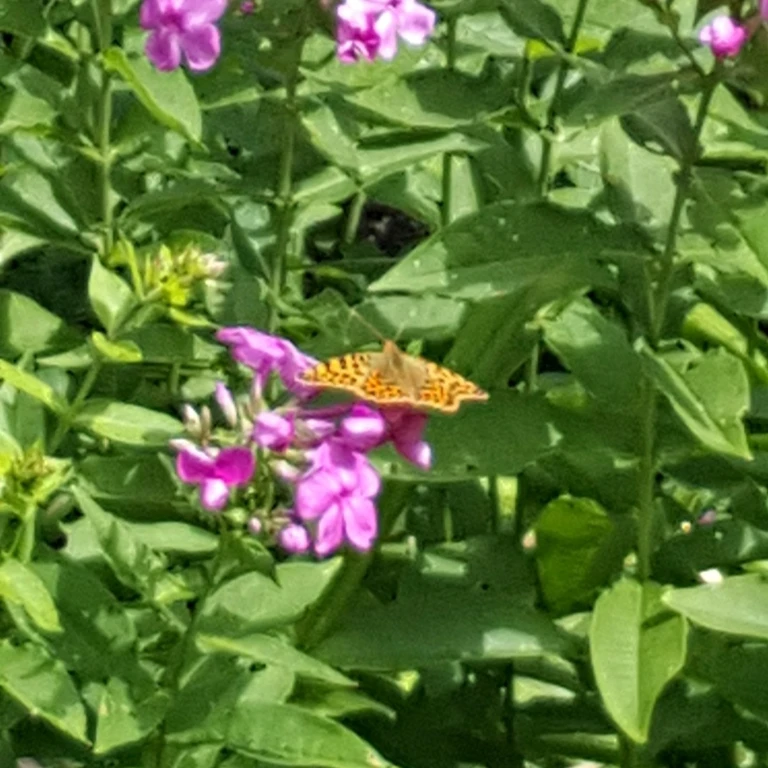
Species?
Issoria lathonia
